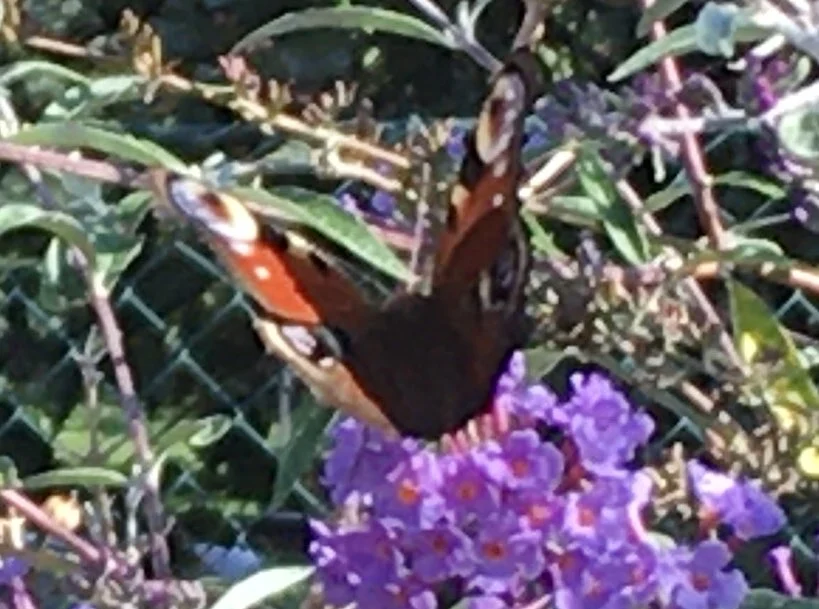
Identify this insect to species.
Aglais io
